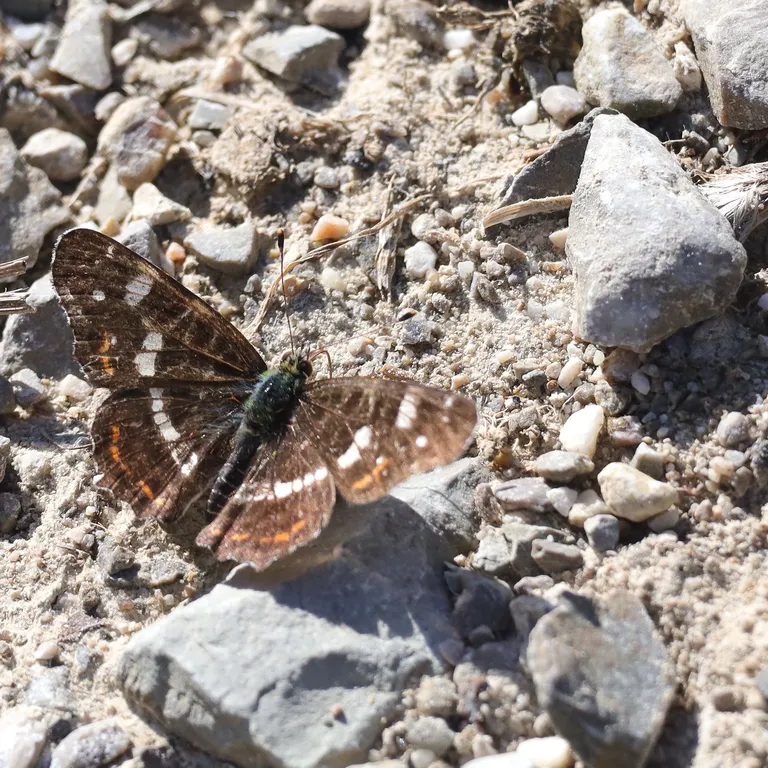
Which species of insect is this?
Araschnia levana
